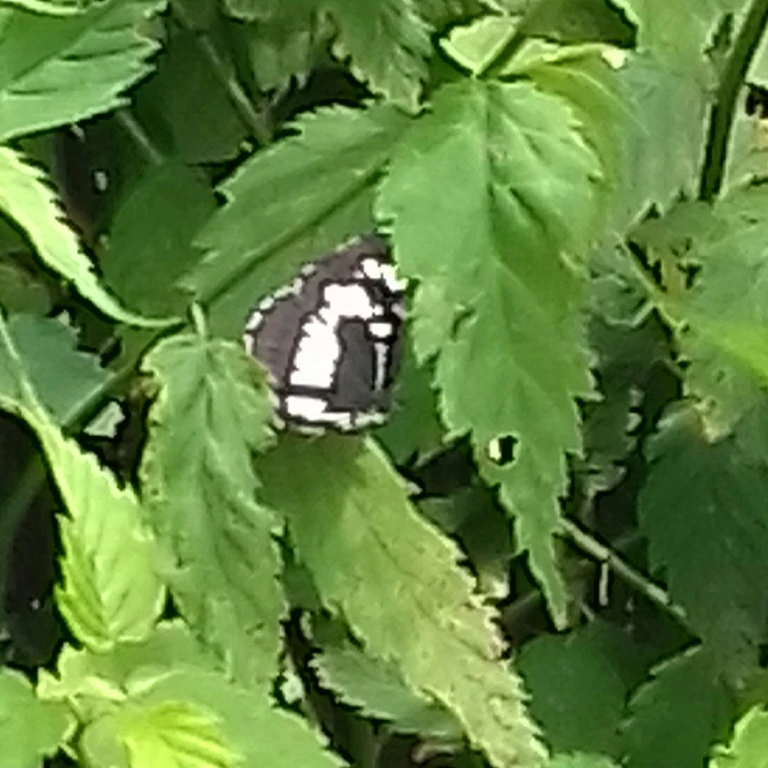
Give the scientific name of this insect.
Neptis rivularis
